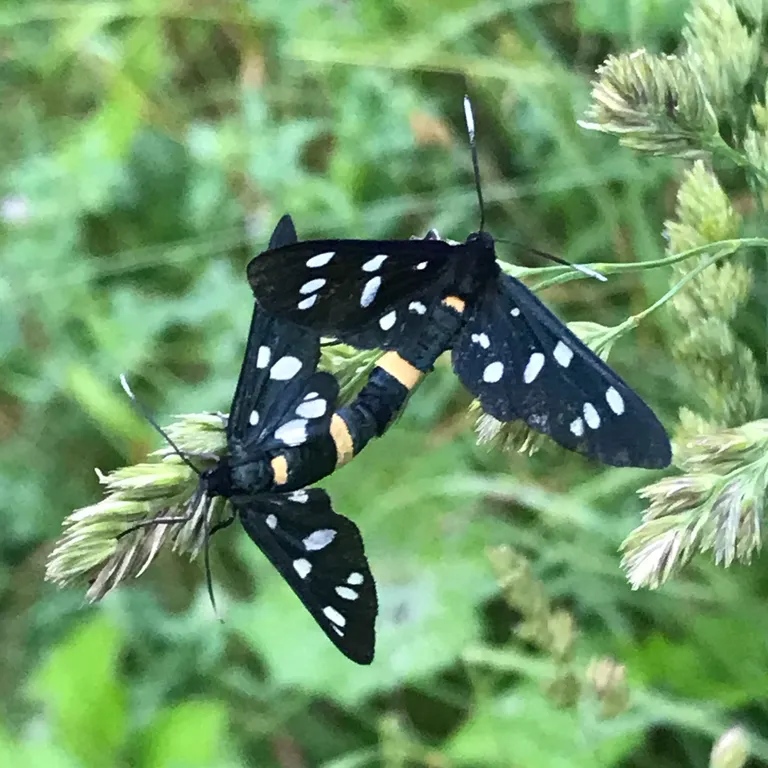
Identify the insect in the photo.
Amata phegea
